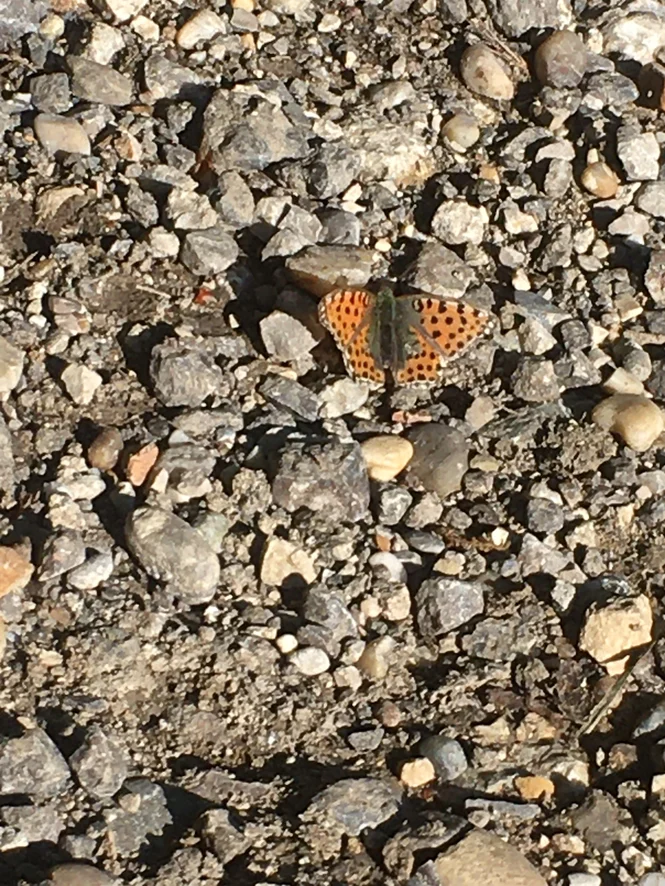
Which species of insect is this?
Issoria lathonia
